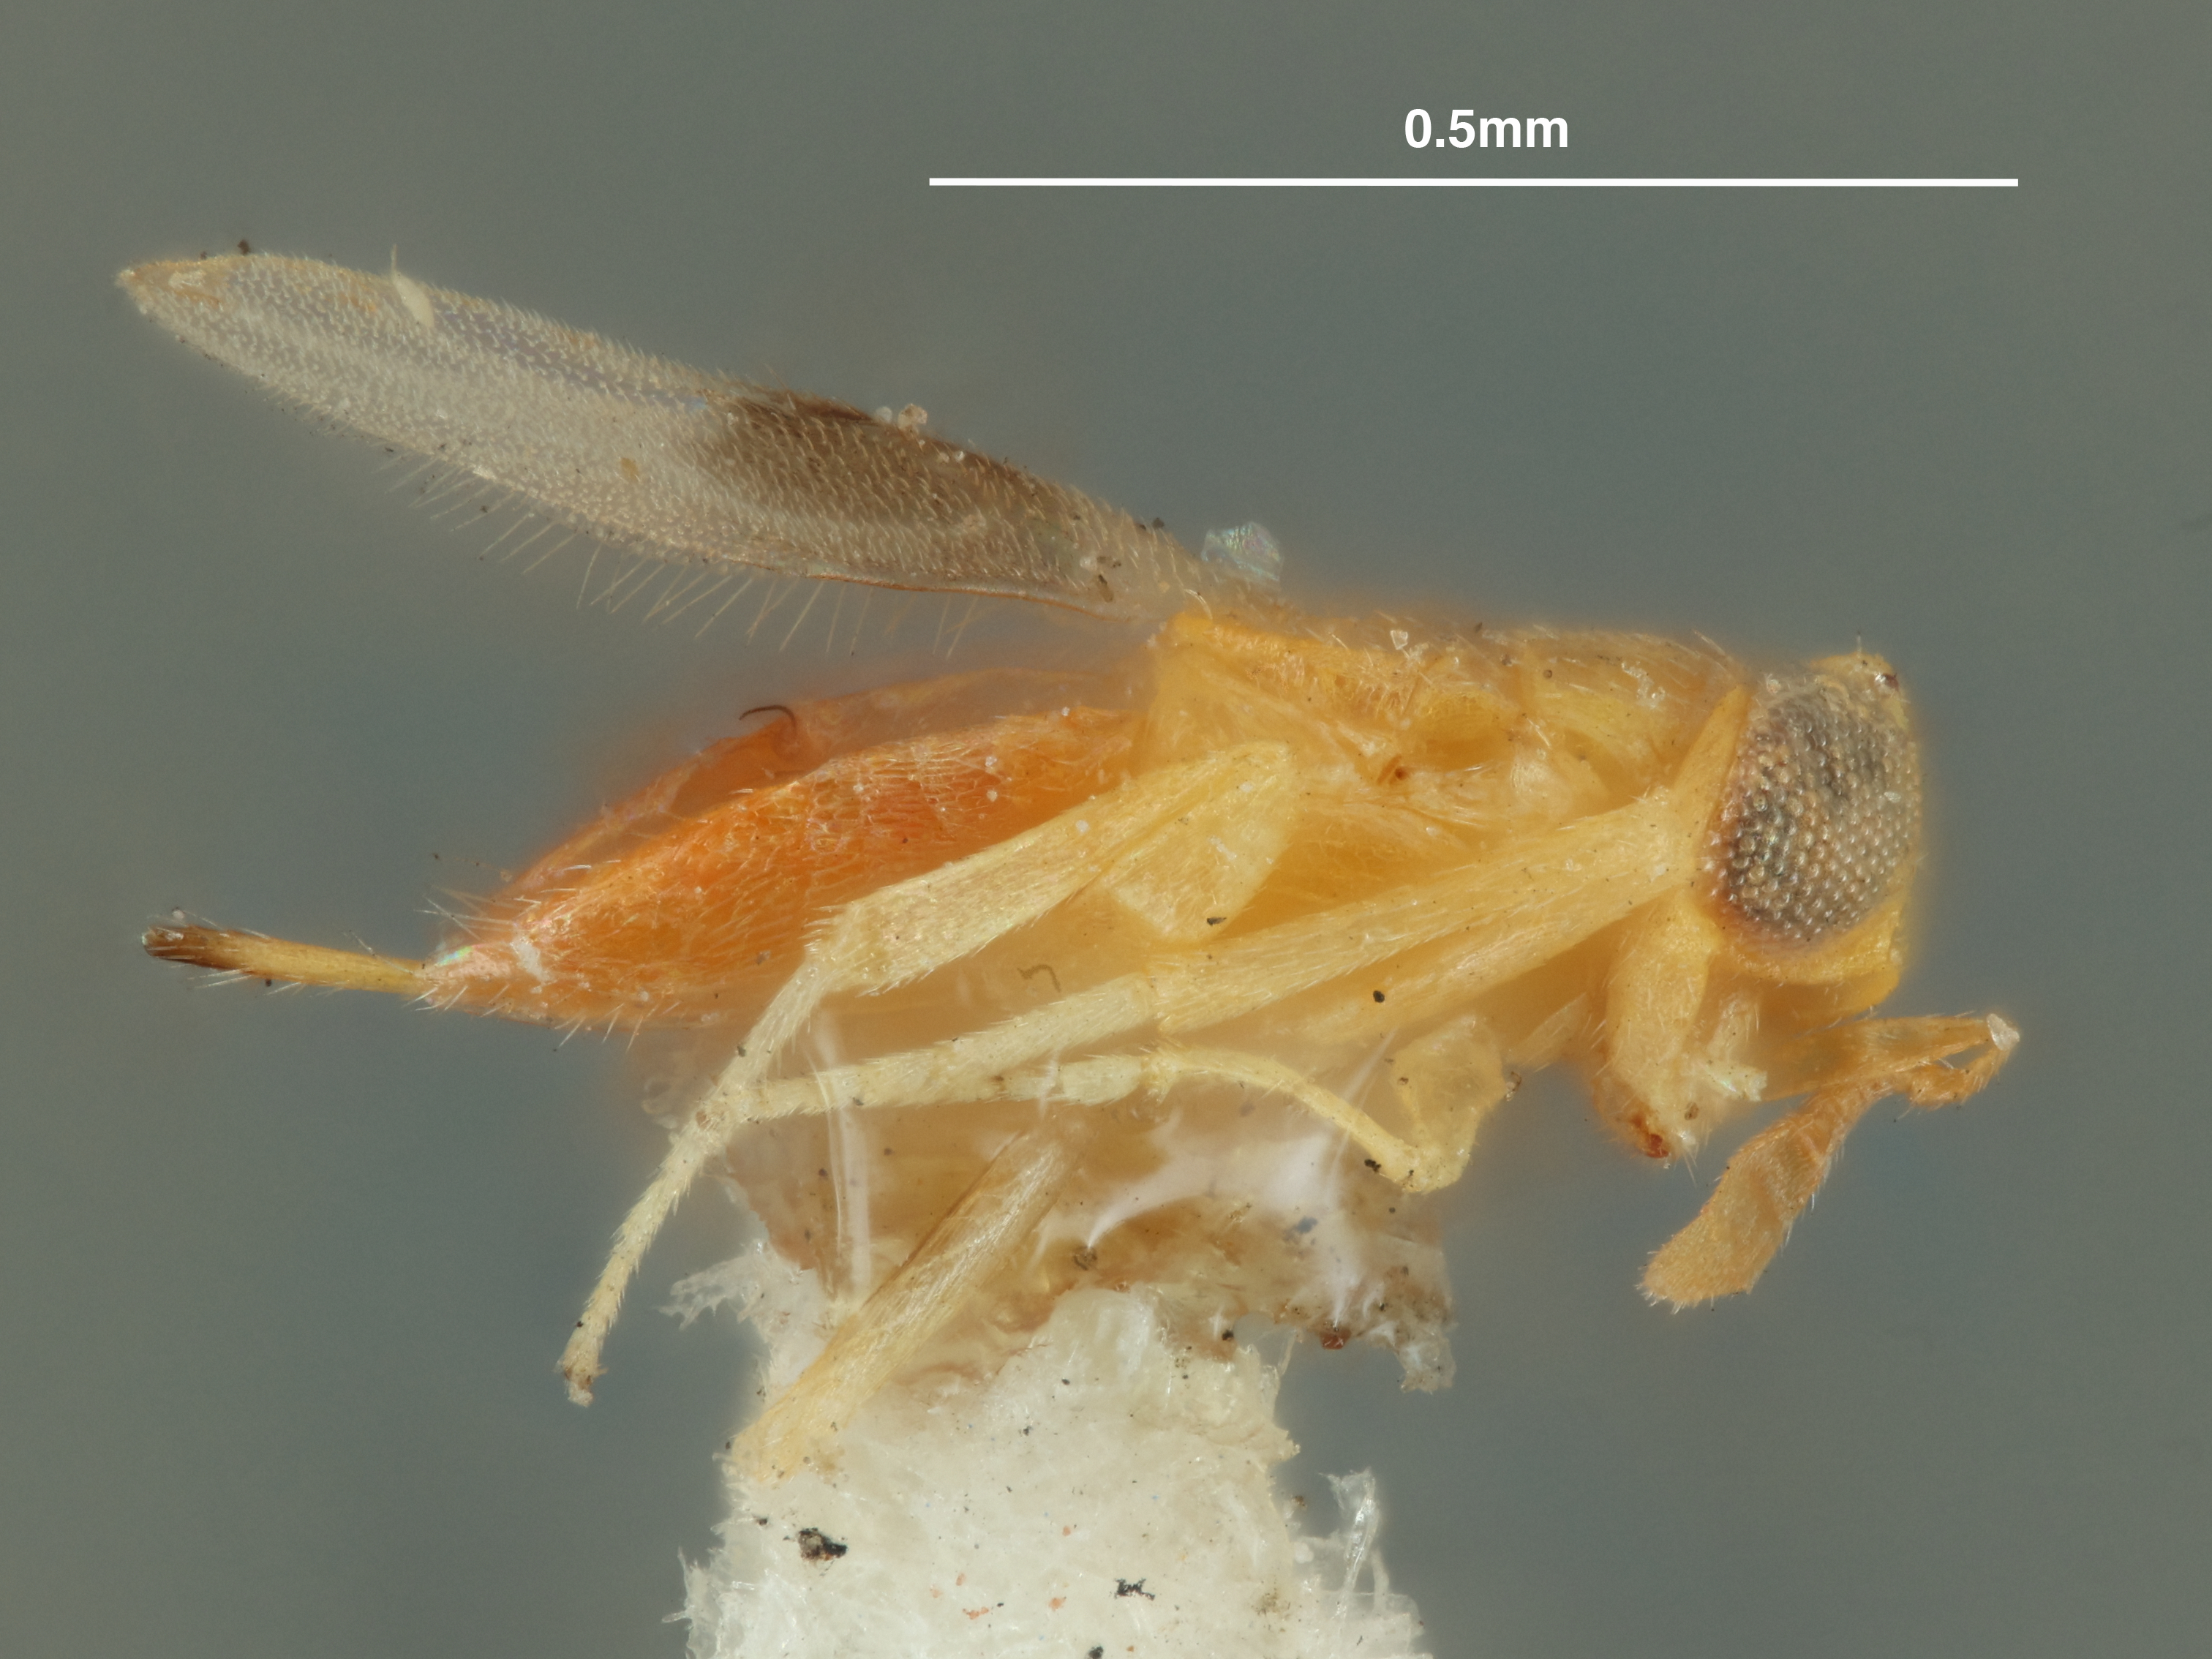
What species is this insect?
Acerophagus fasciipennis
